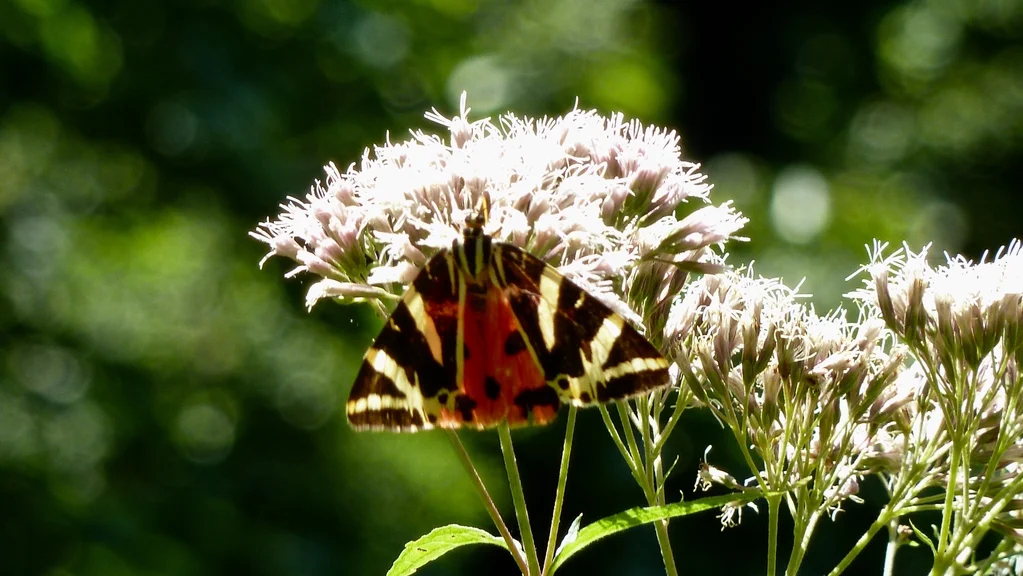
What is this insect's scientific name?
Euplagia quadripunctaria
